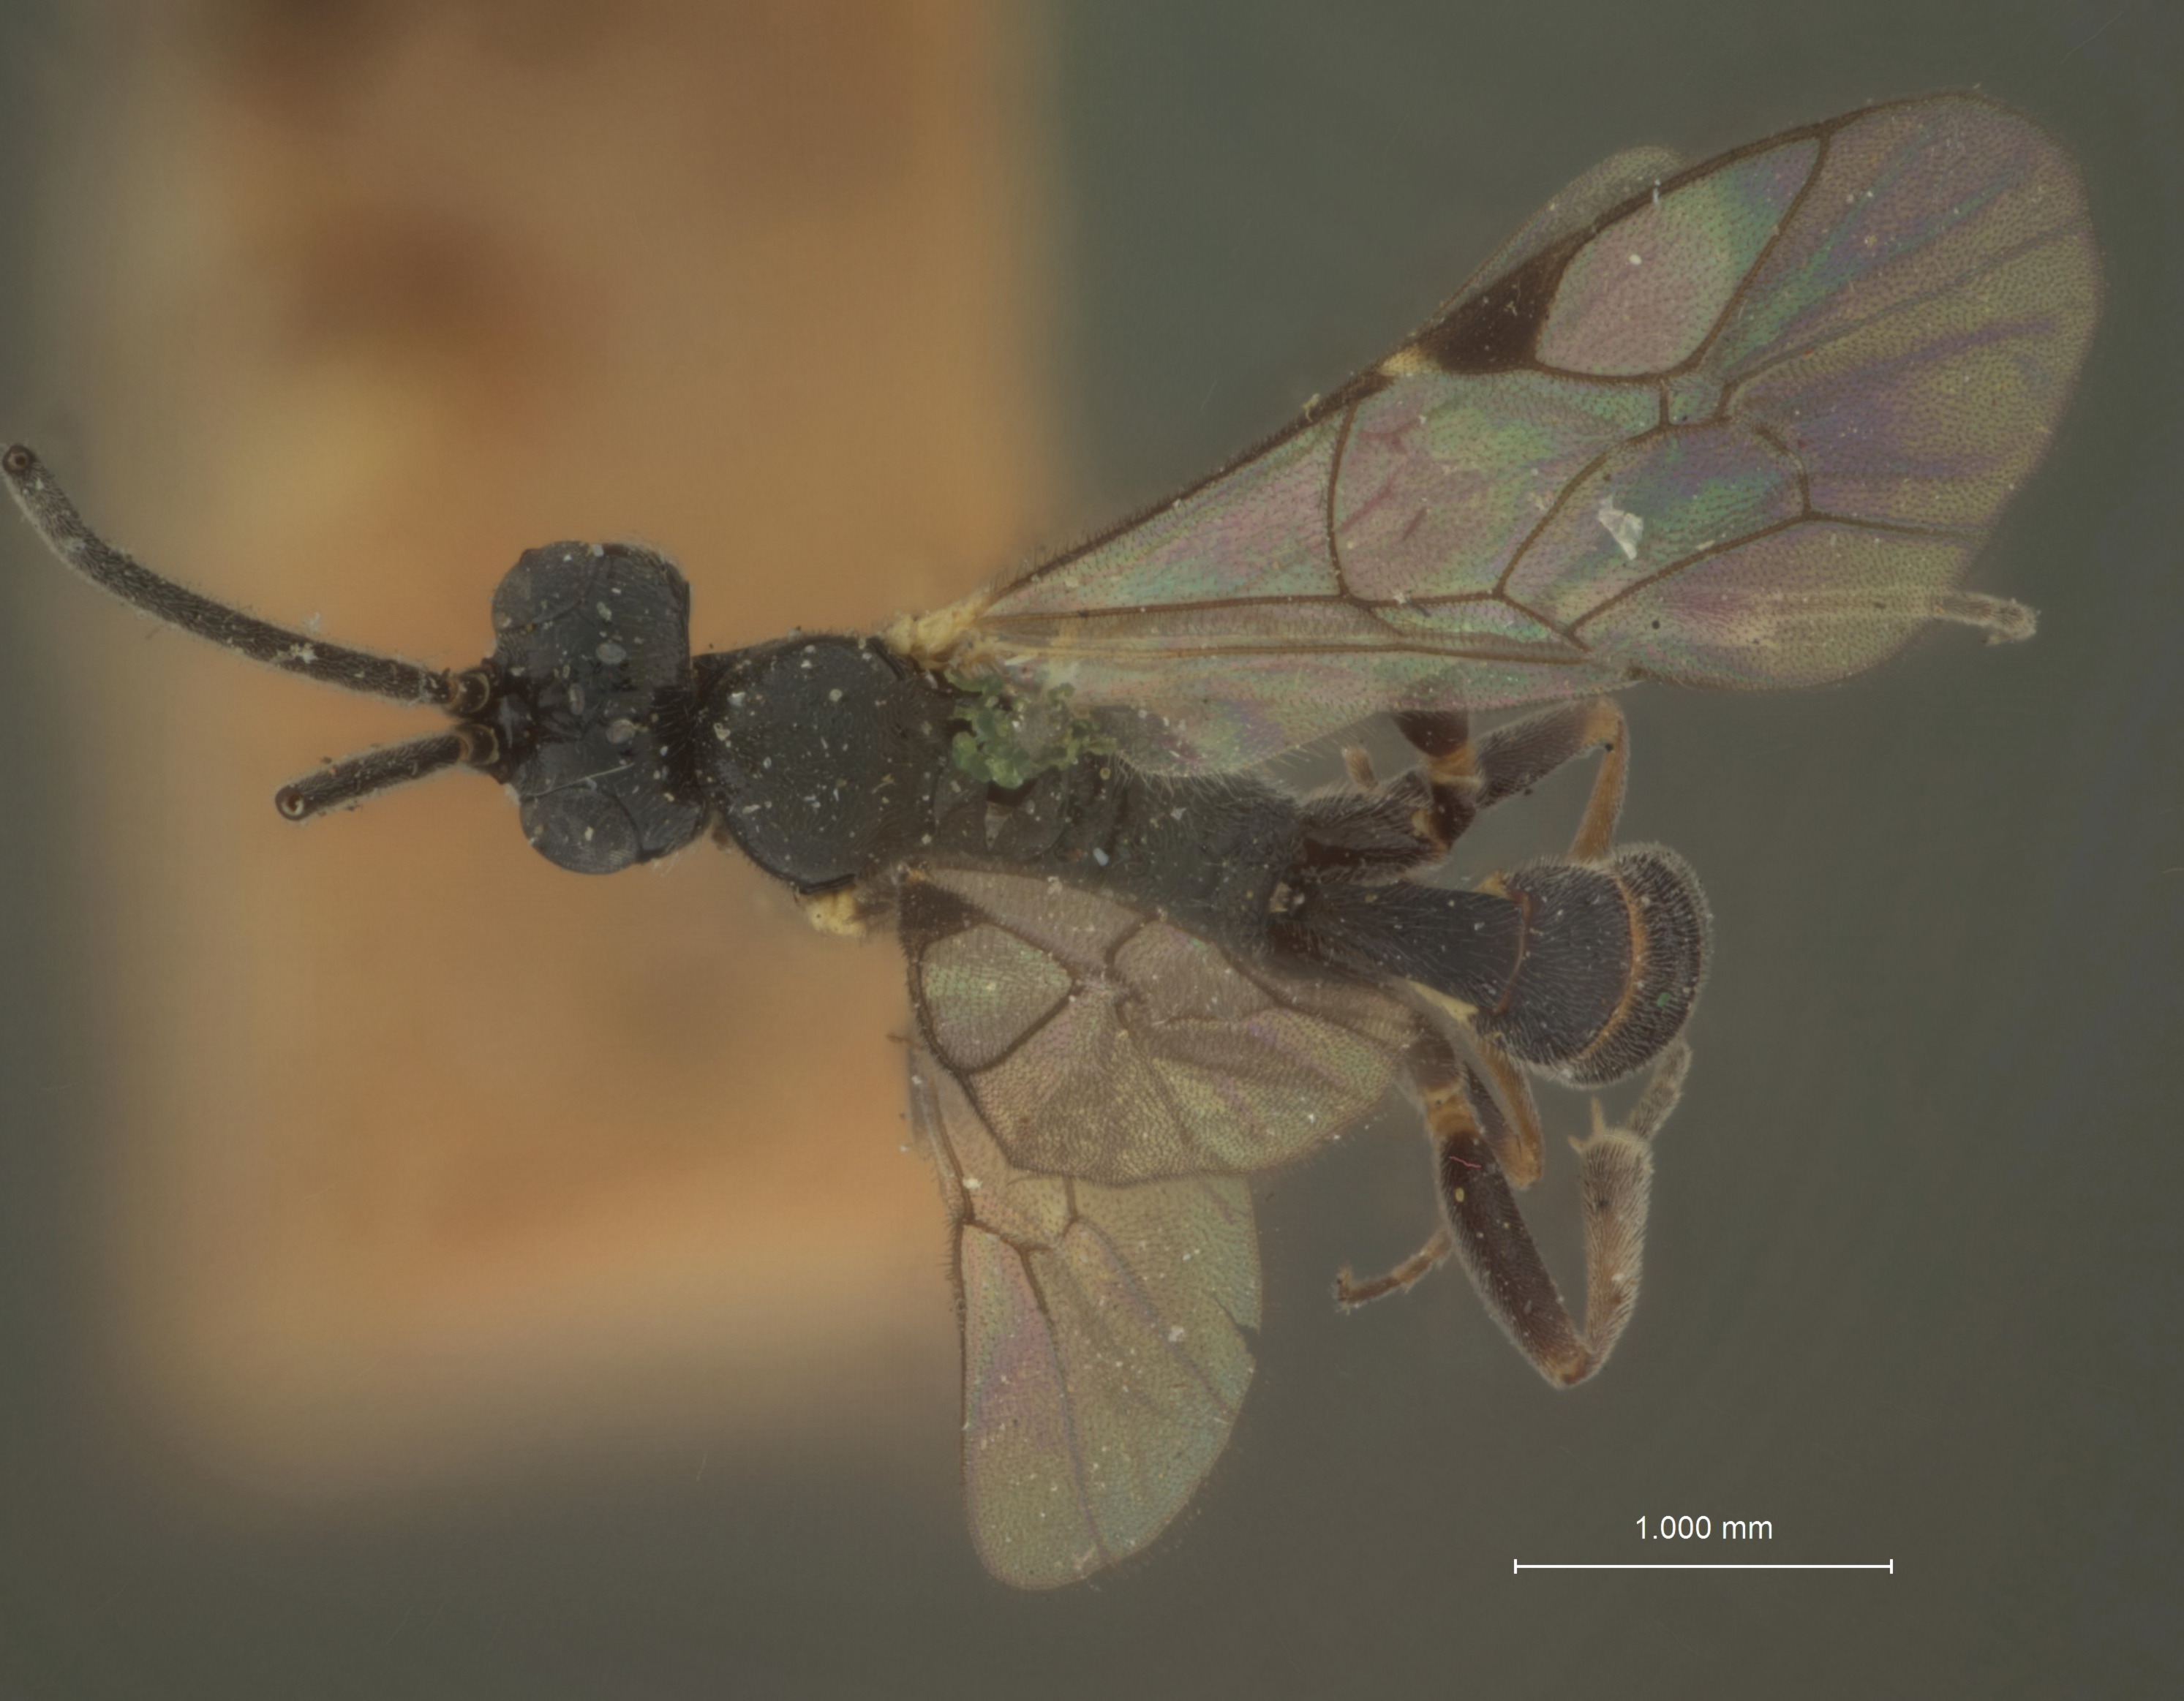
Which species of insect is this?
Ilapinastes incertus
